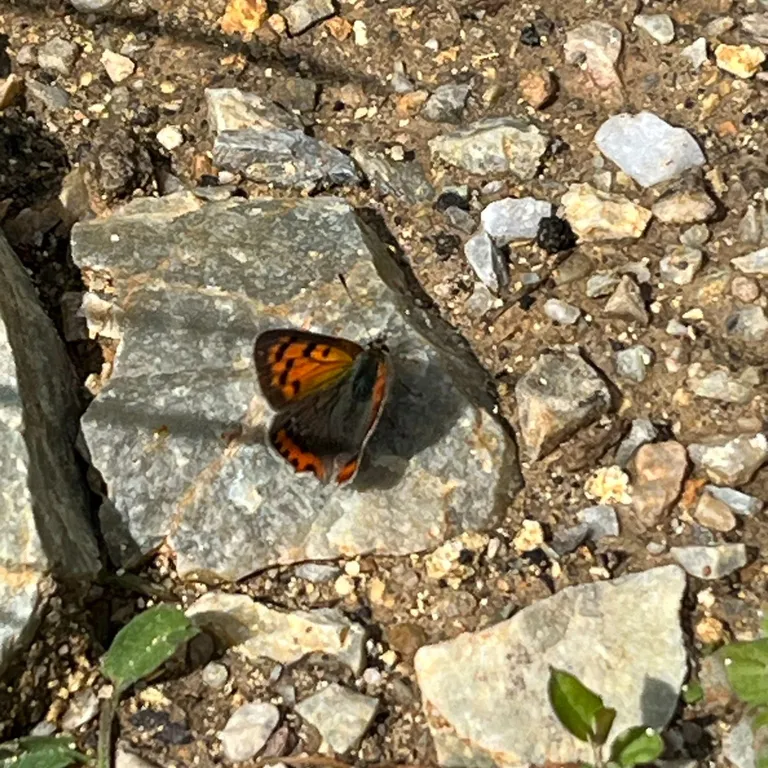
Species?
Lycaena phlaeas
